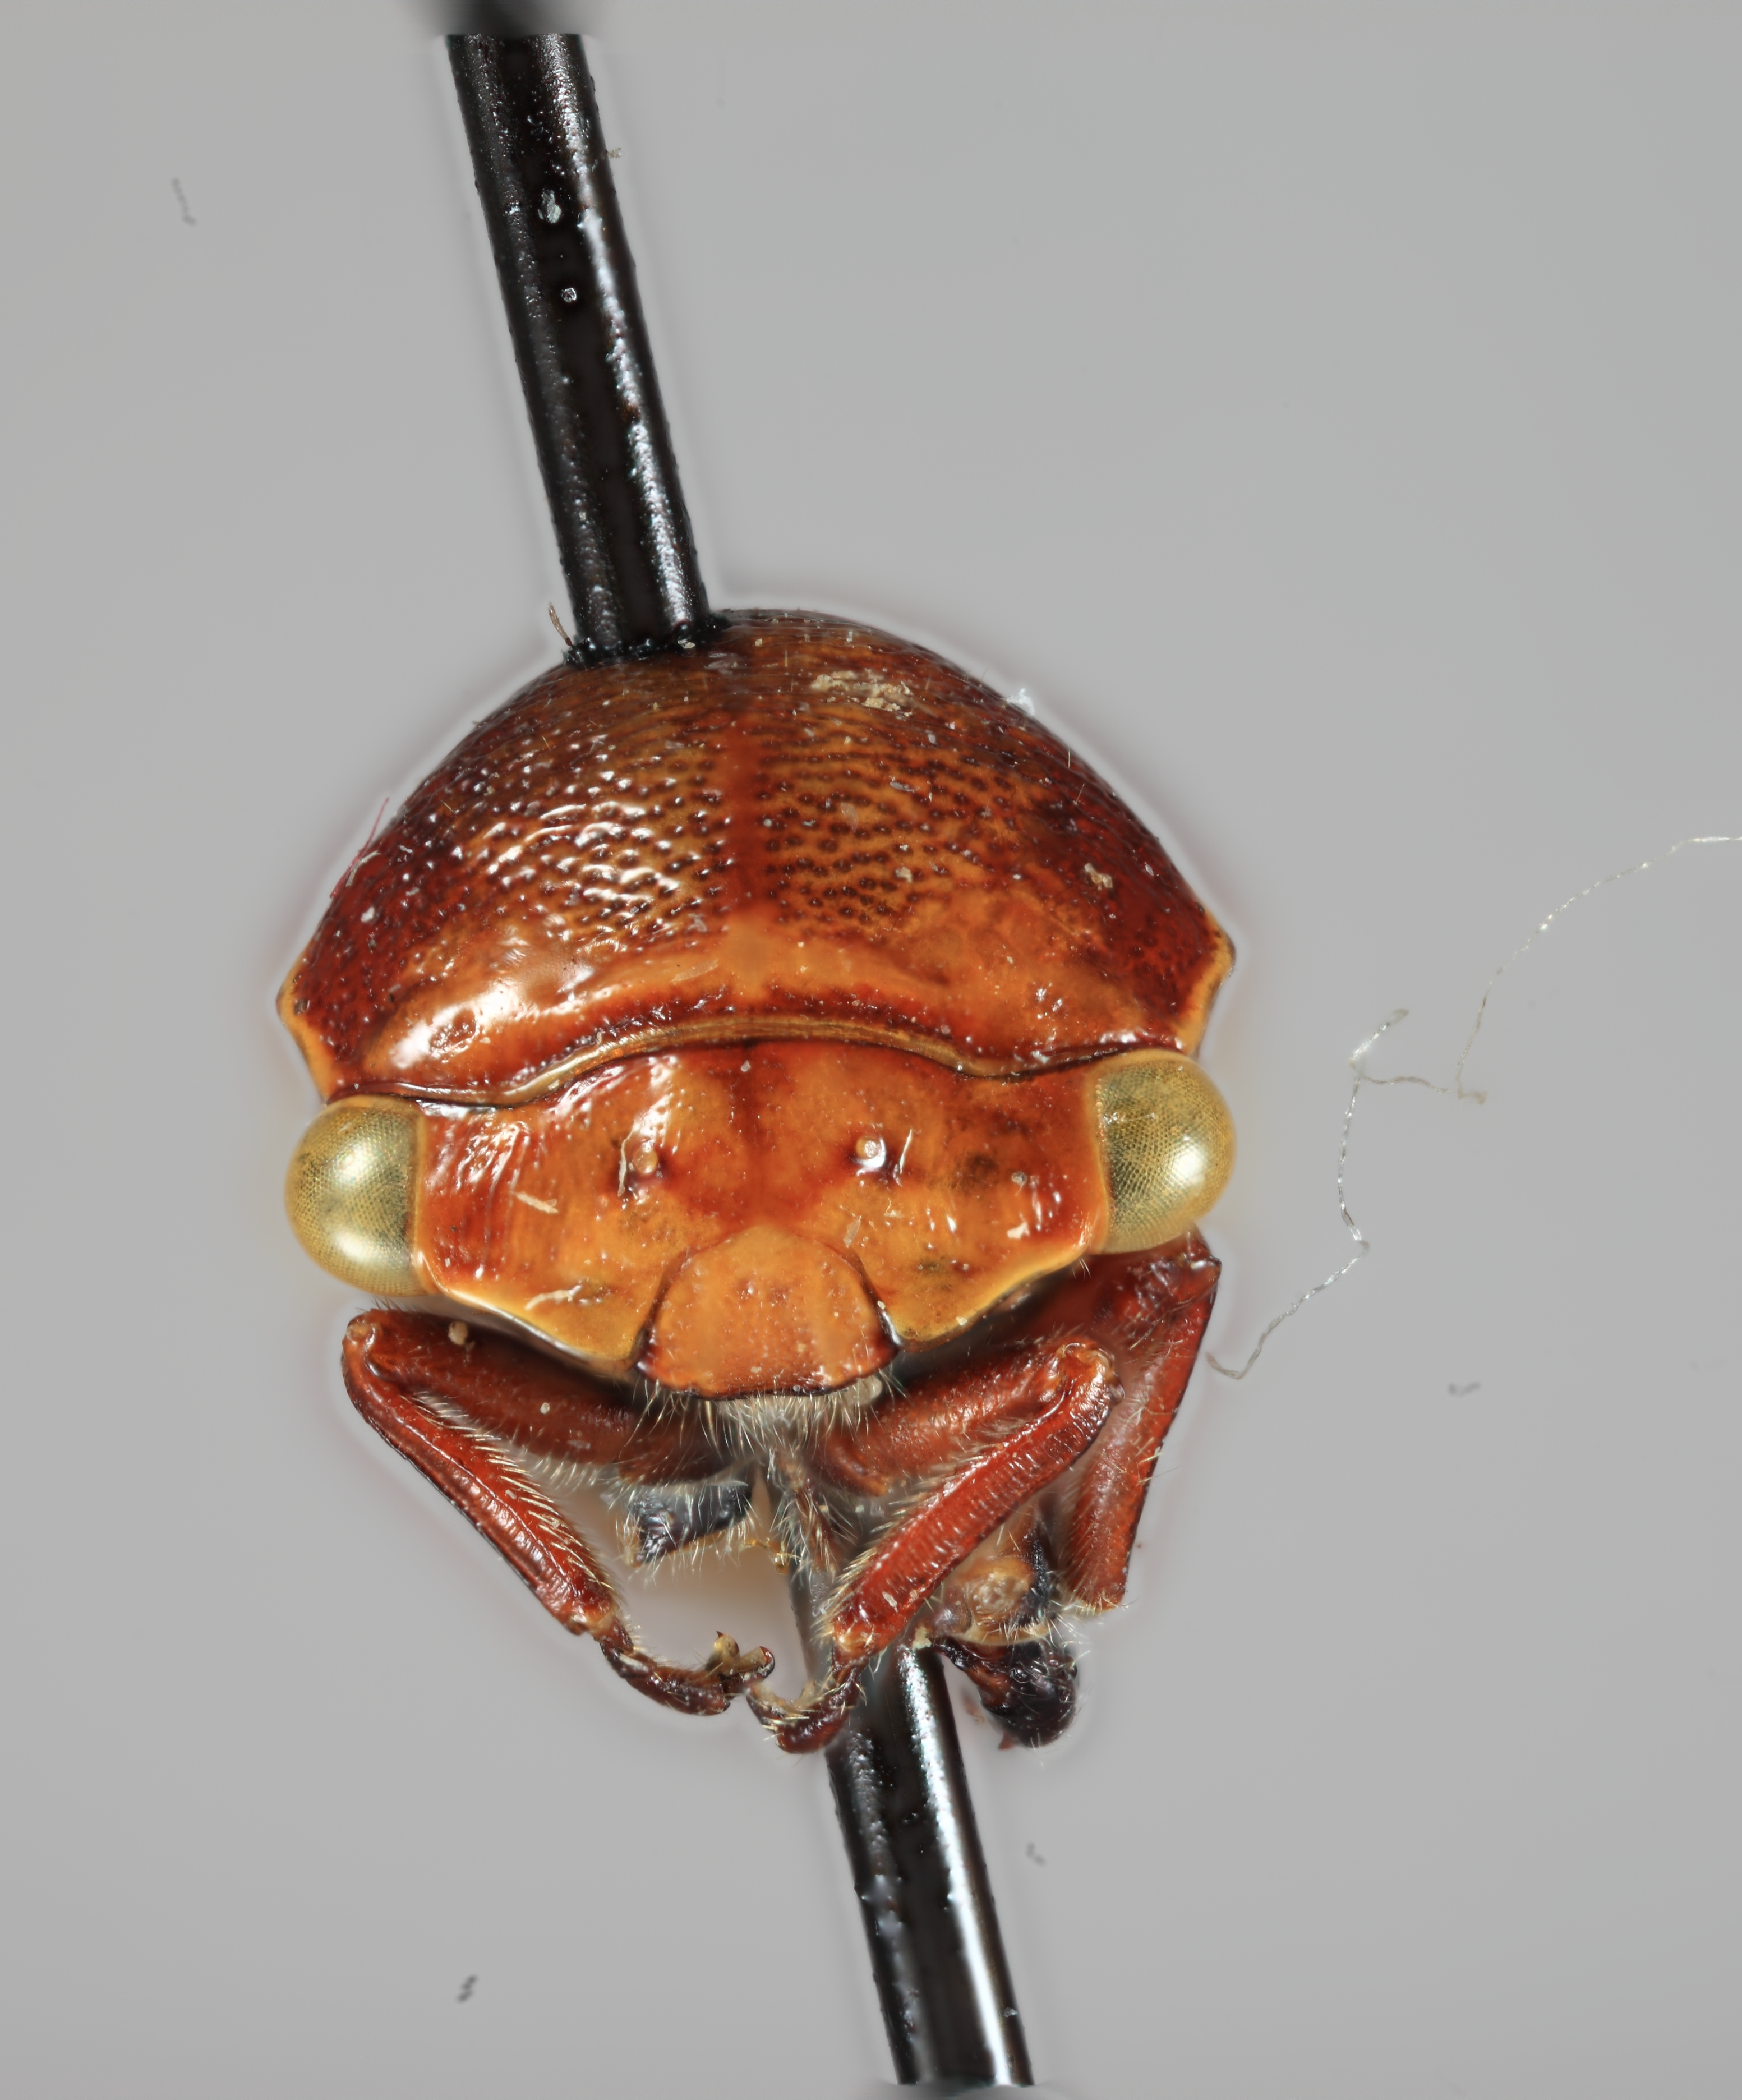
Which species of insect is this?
Stictolobus nitidus
